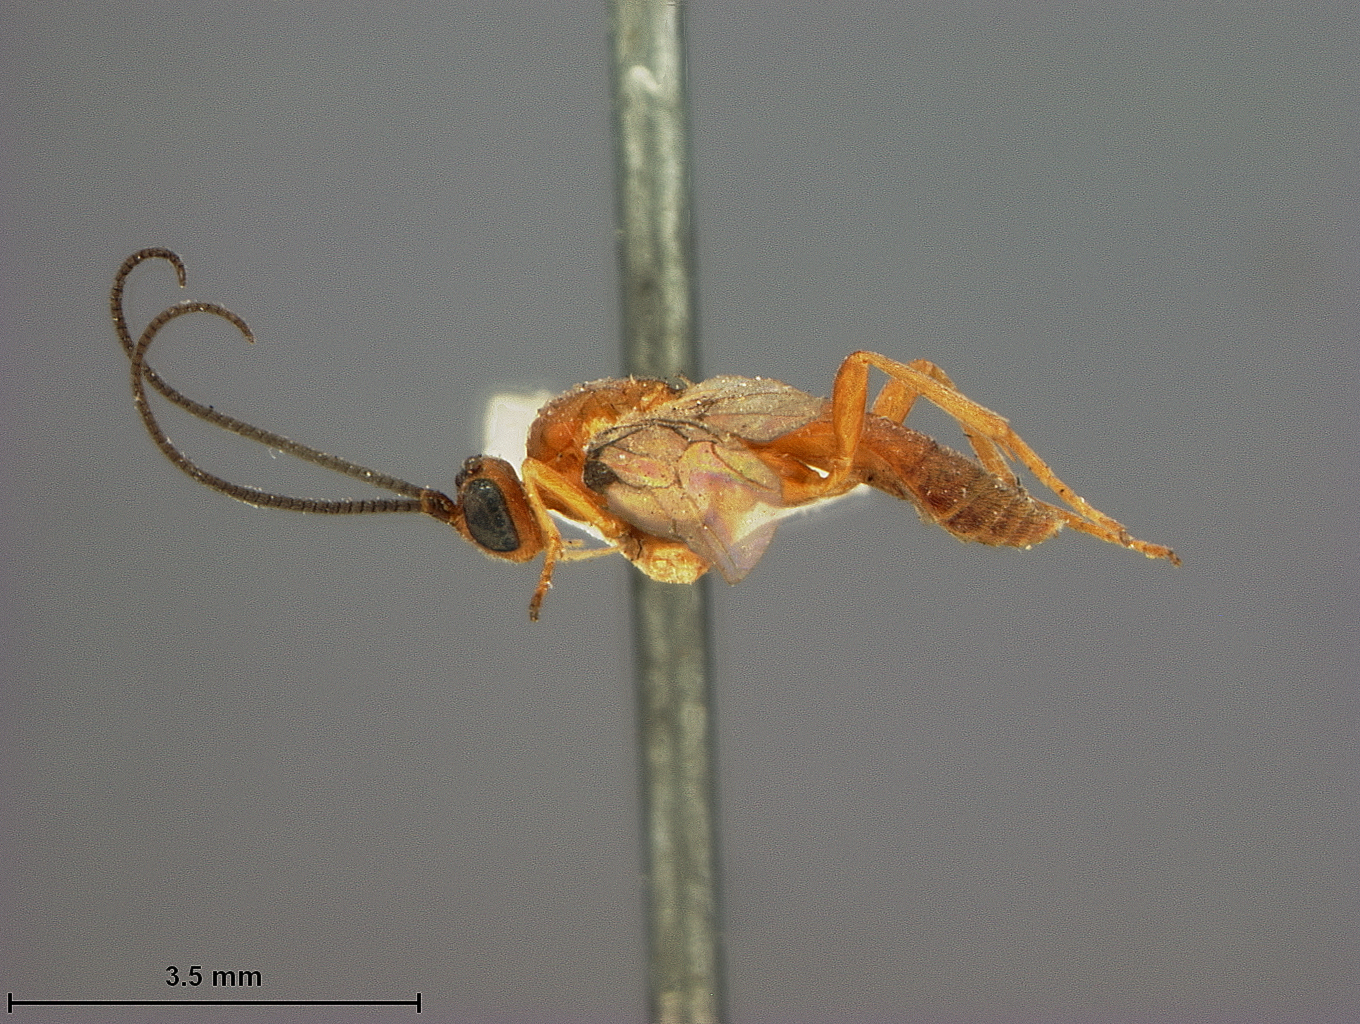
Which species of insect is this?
Rogas geometrae
